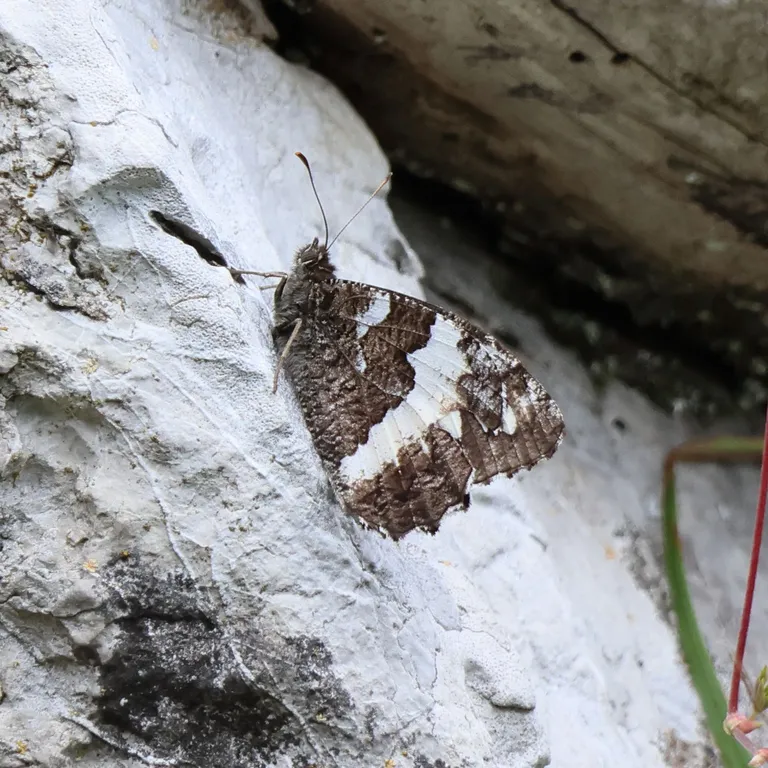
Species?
Brintesia circe
